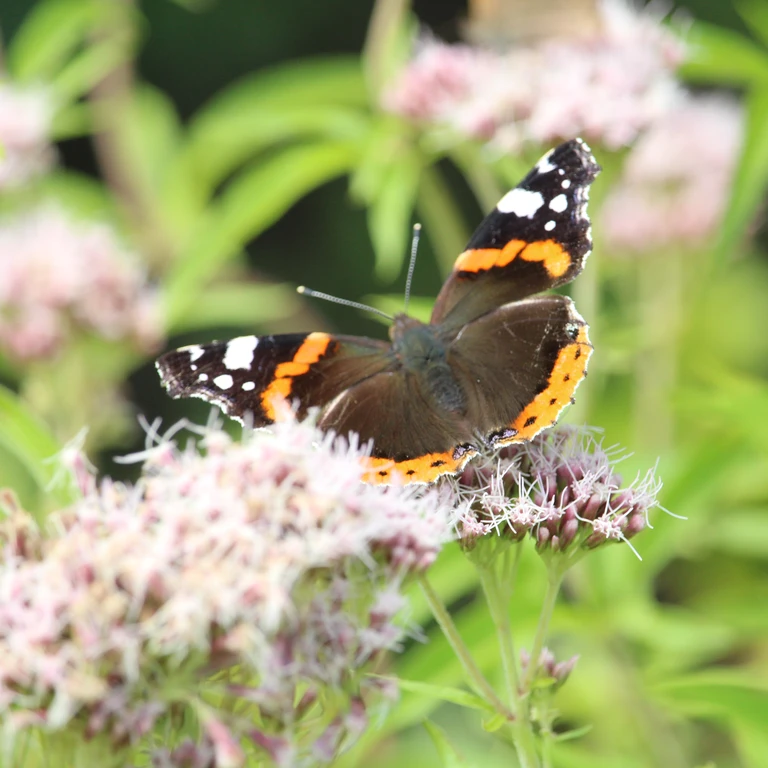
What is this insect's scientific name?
Vanessa atalanta
